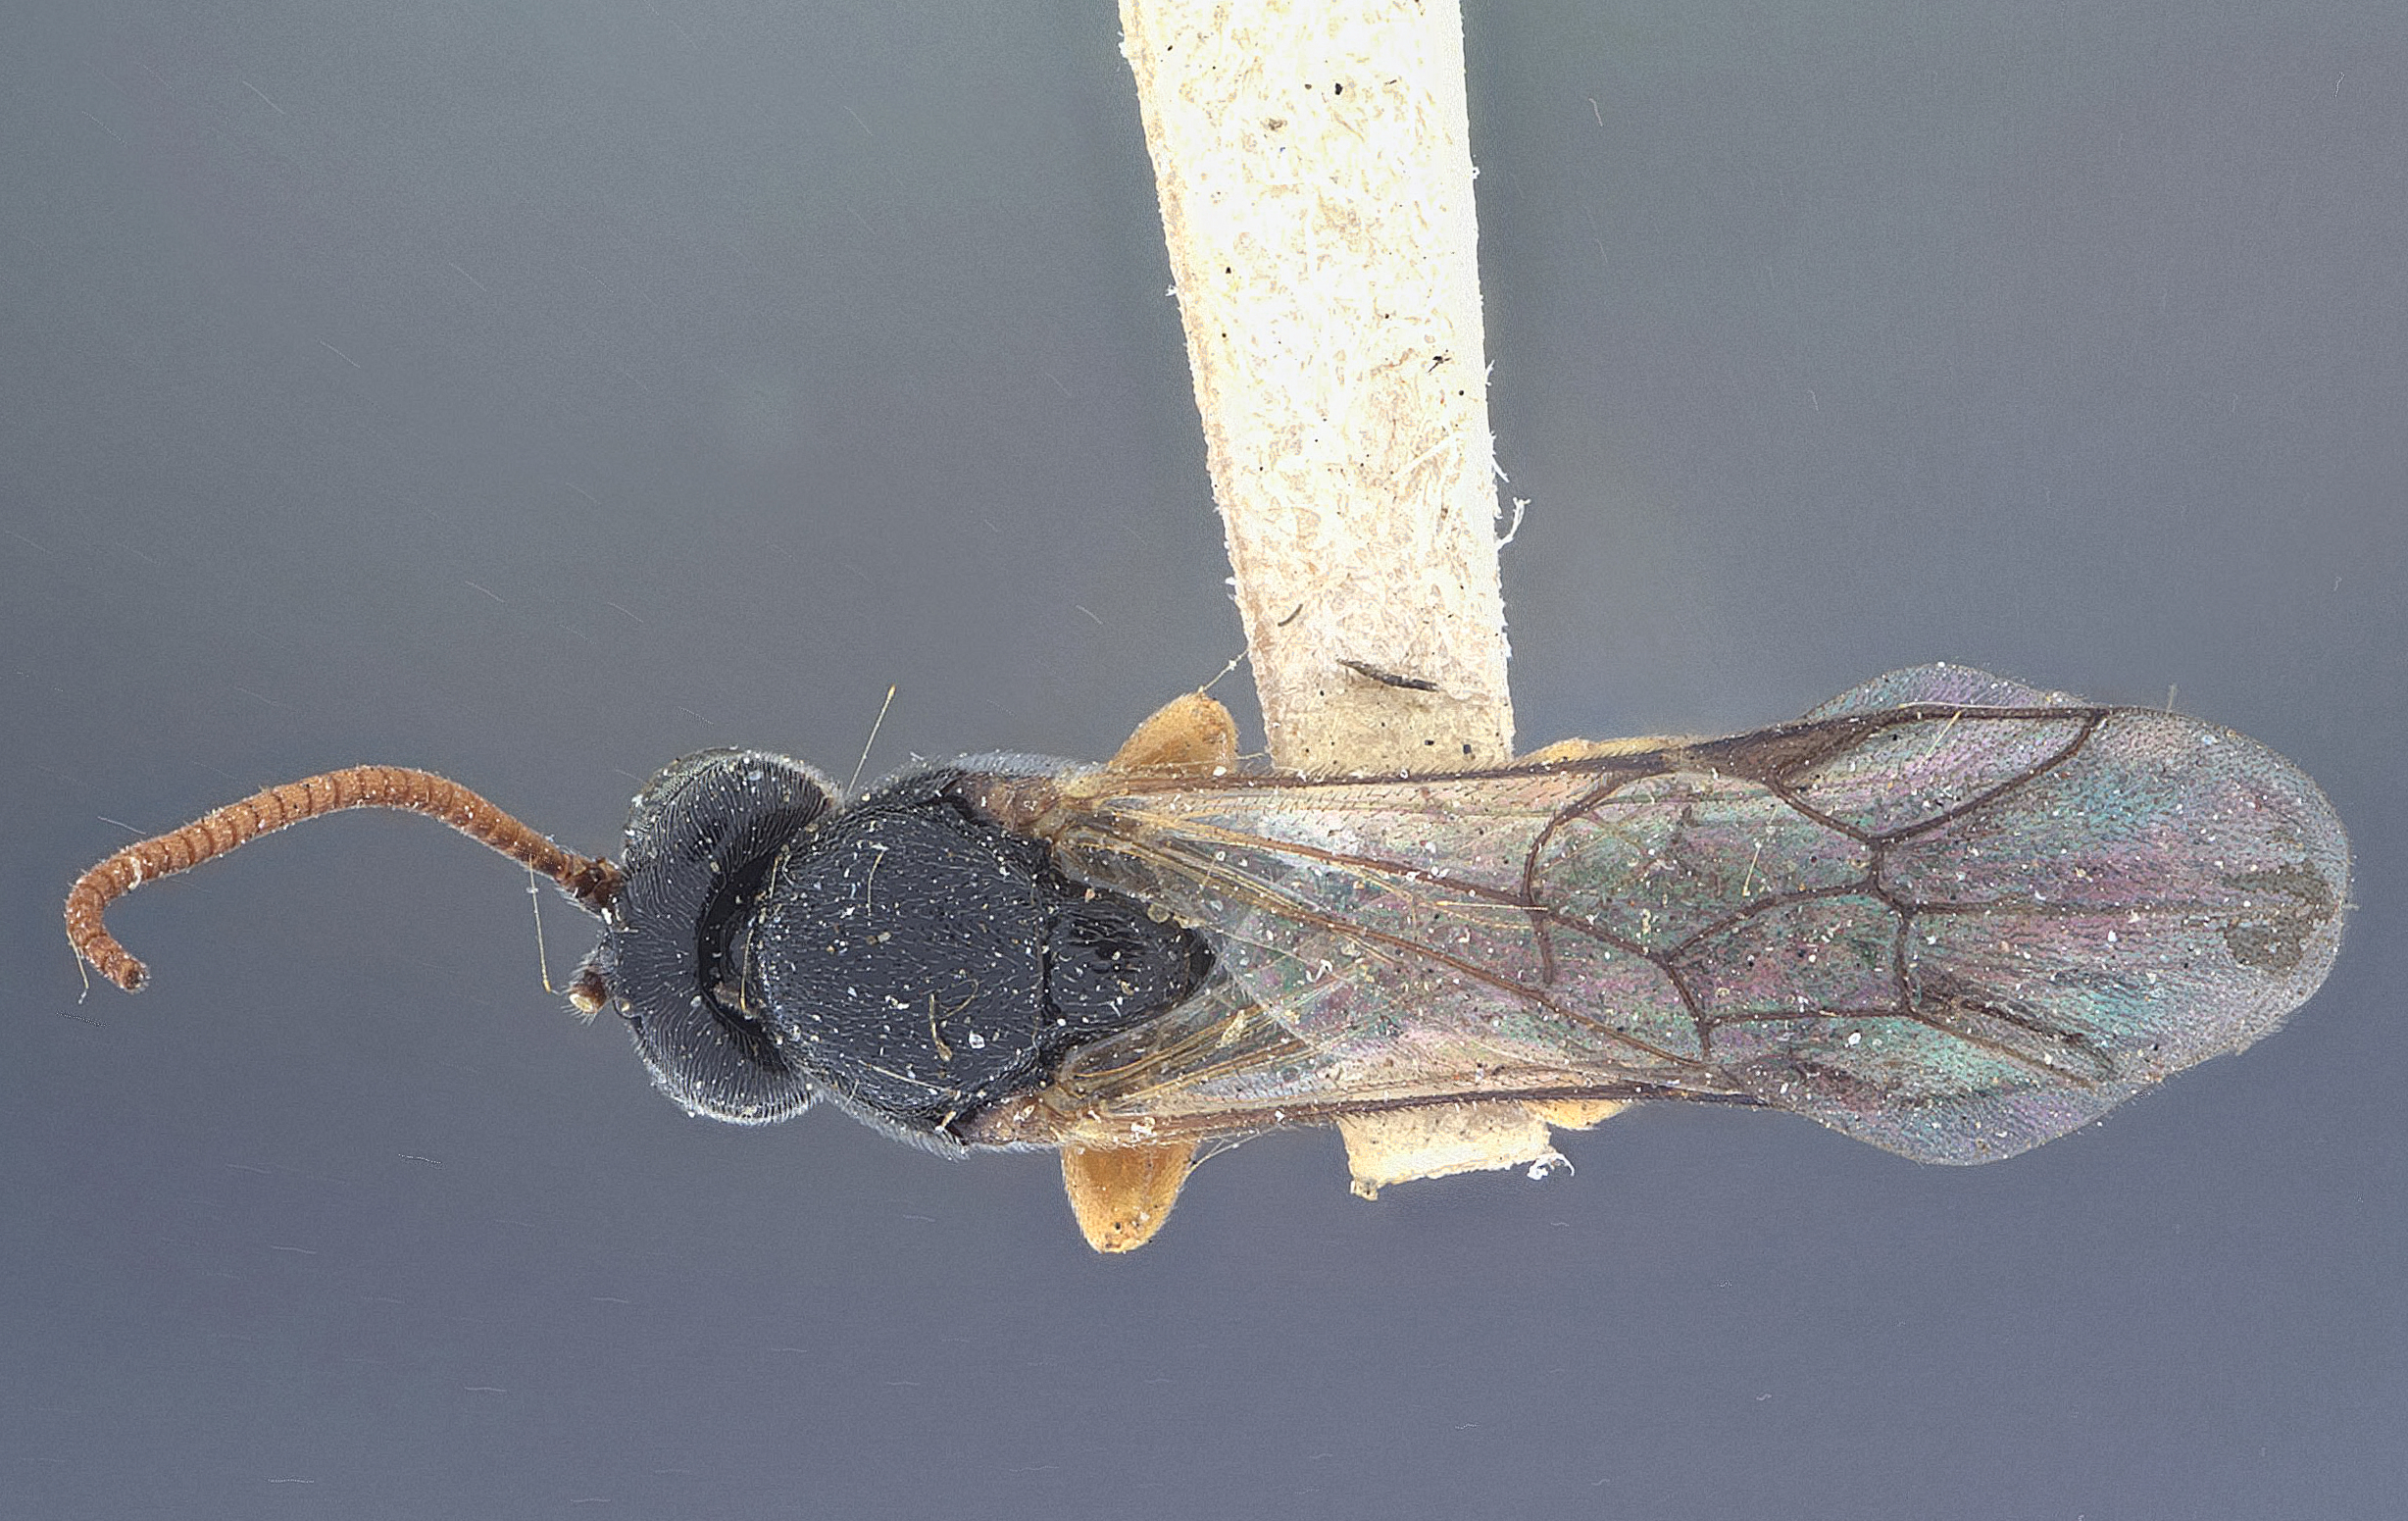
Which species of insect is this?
Trieces diffidens
